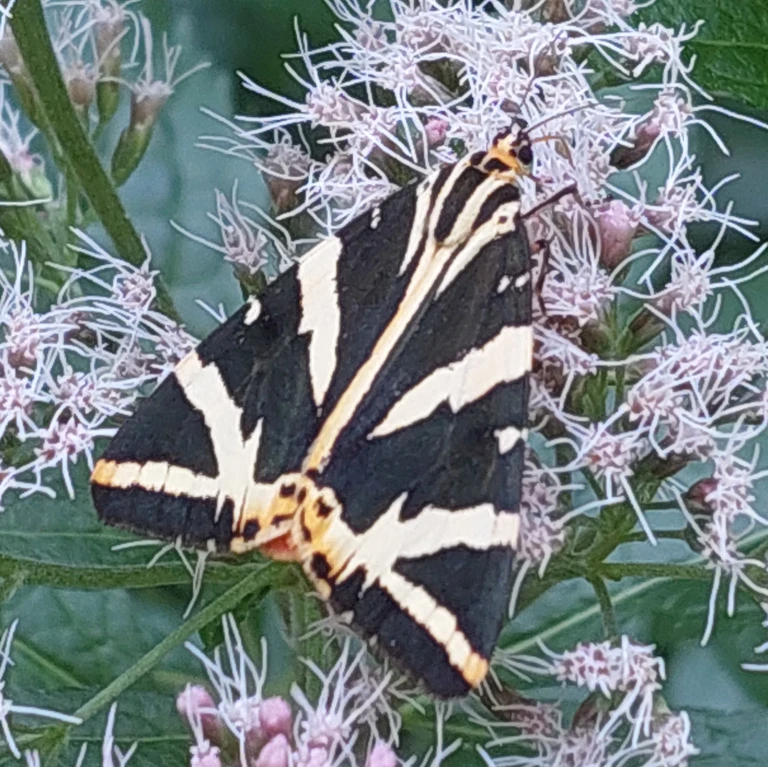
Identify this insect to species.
Euplagia quadripunctaria
